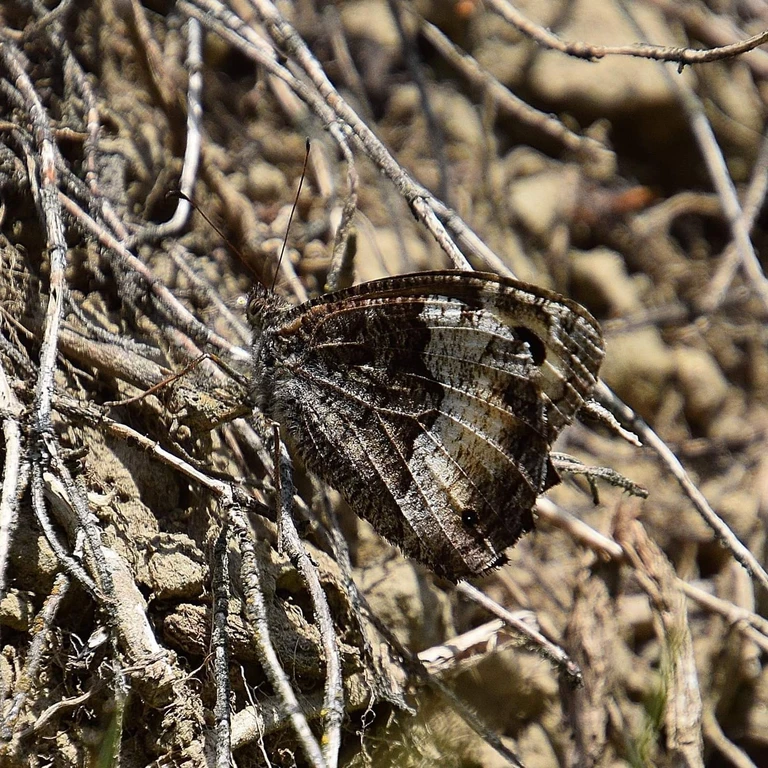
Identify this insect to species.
Hipparchia fagi
